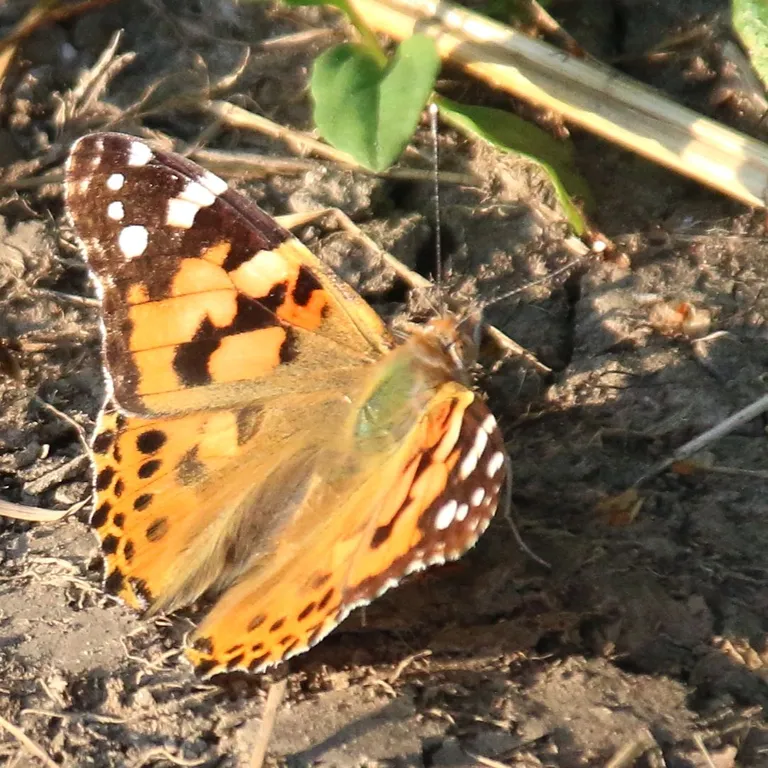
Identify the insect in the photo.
Vanessa cardui
